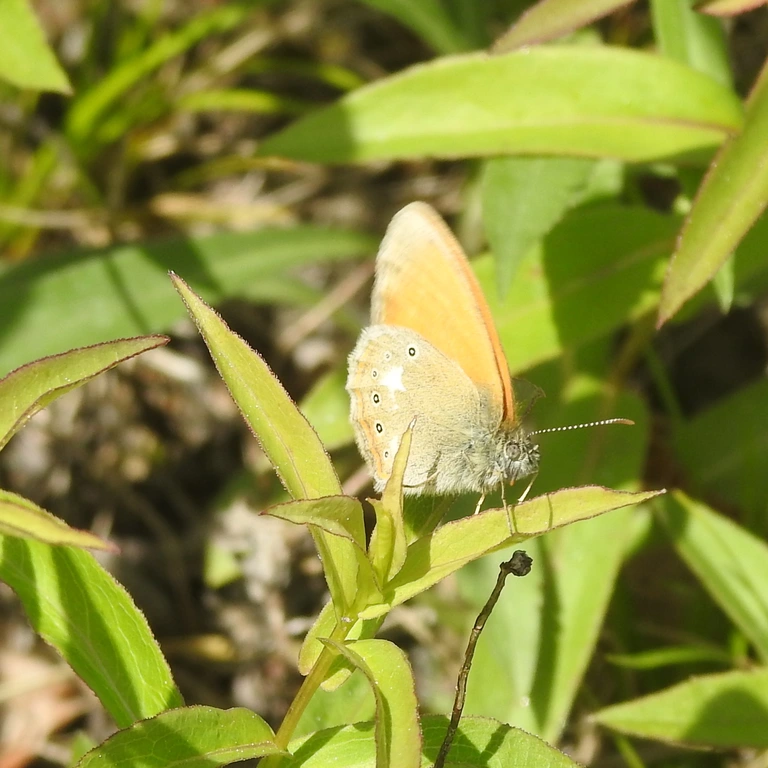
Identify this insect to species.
Coenonympha glycerion (also Coenonympha iphis)
